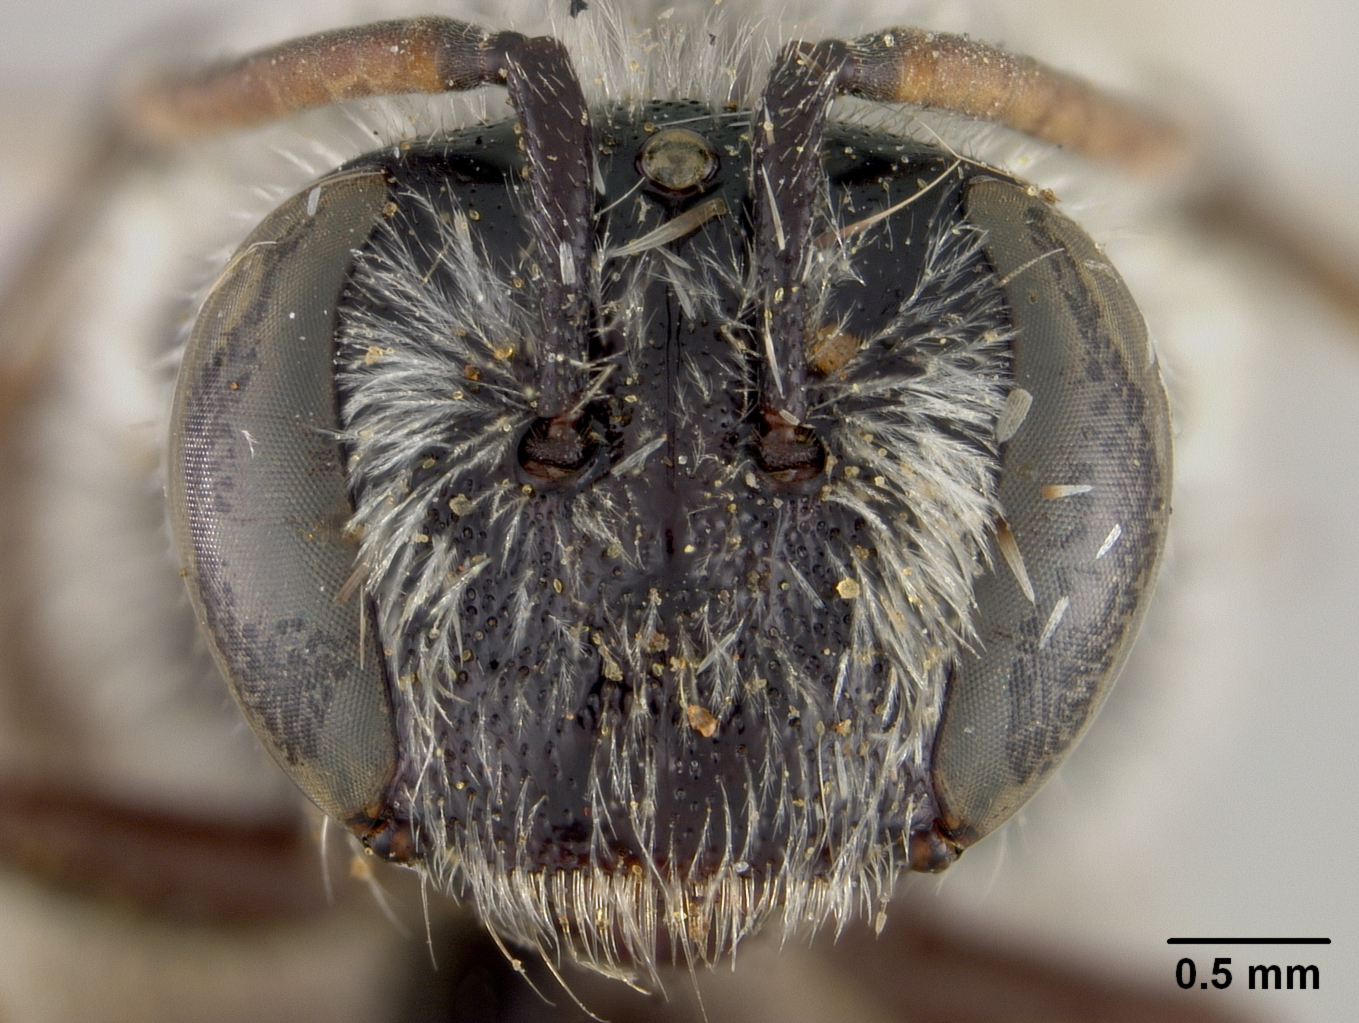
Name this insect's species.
Nomia howardi
